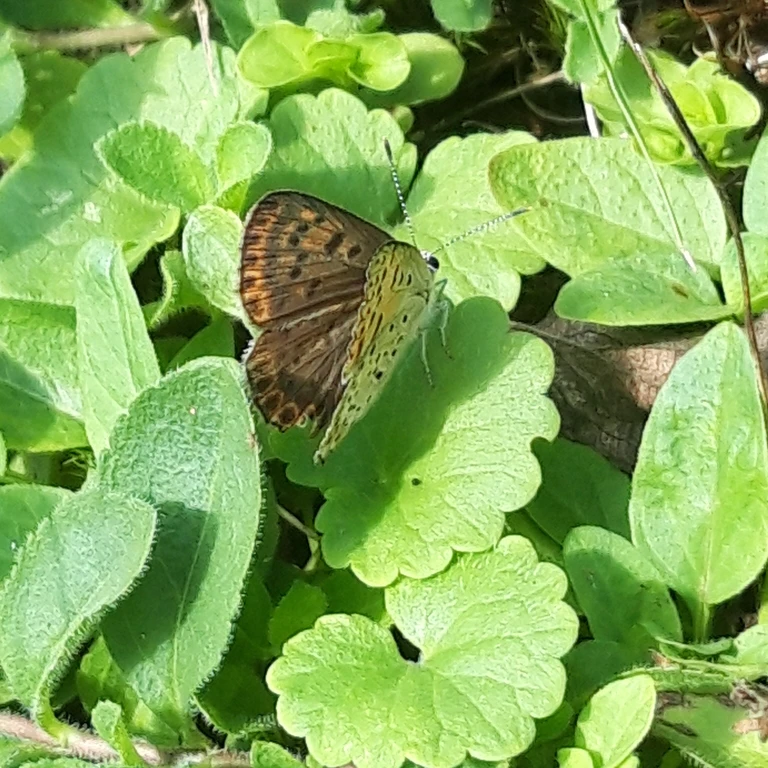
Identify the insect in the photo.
Lycaena tityrus (also Loweia tityrus)
